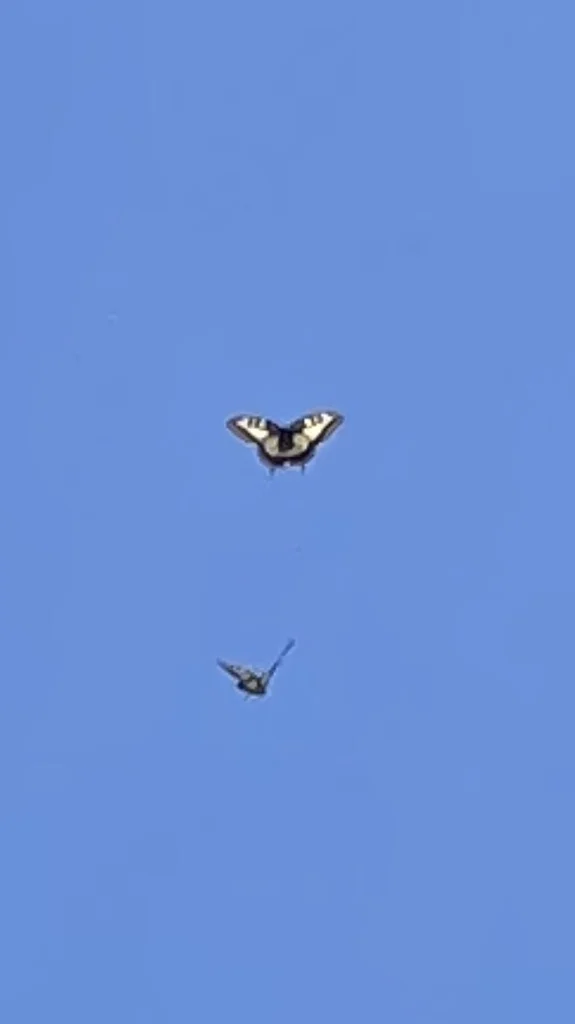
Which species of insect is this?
Papilio machaon
